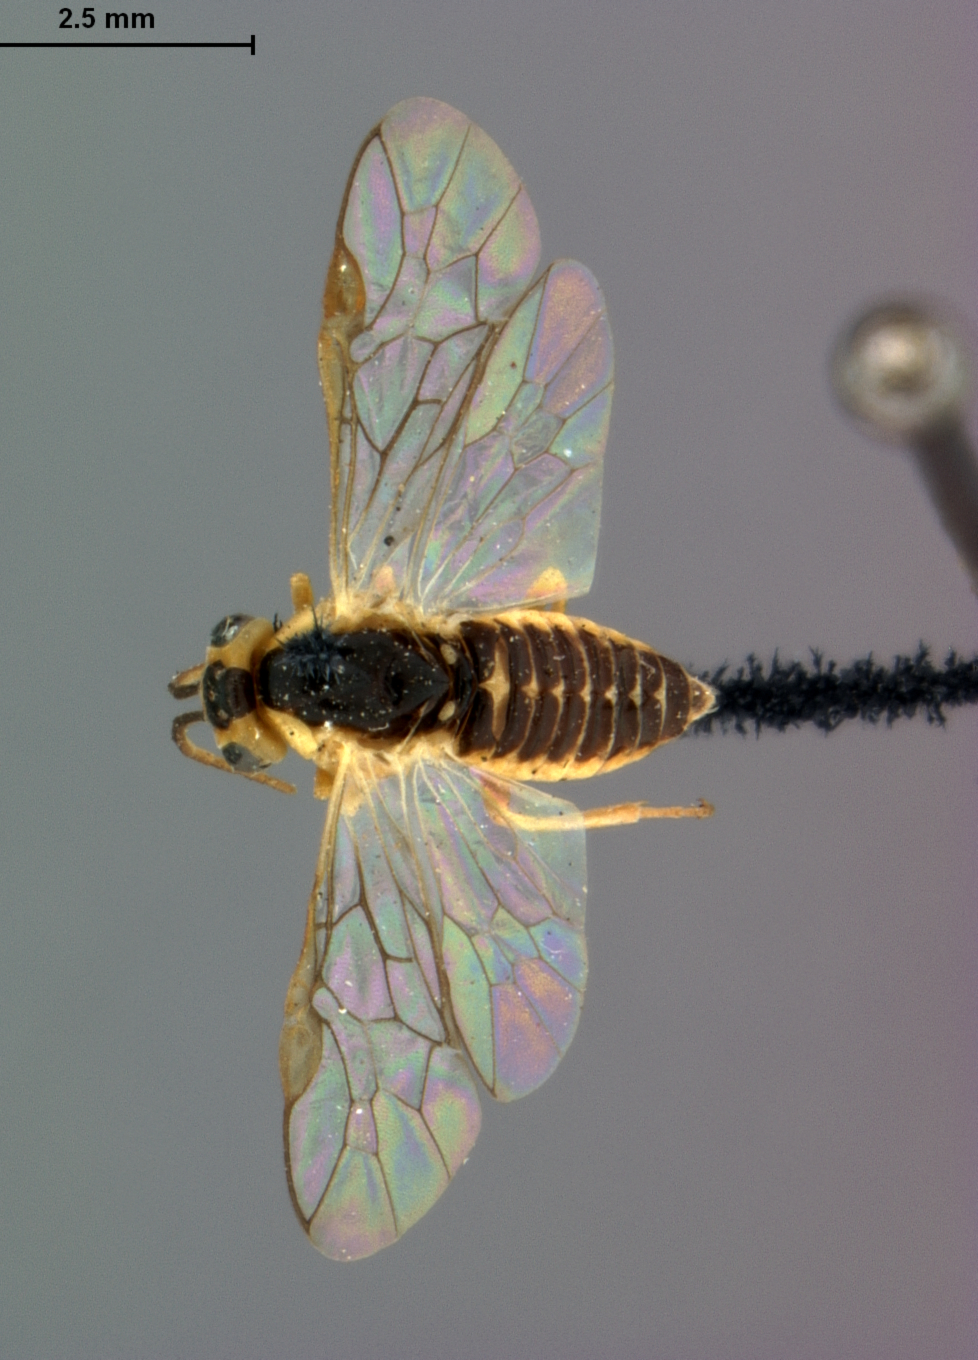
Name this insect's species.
Pteronus quercus
